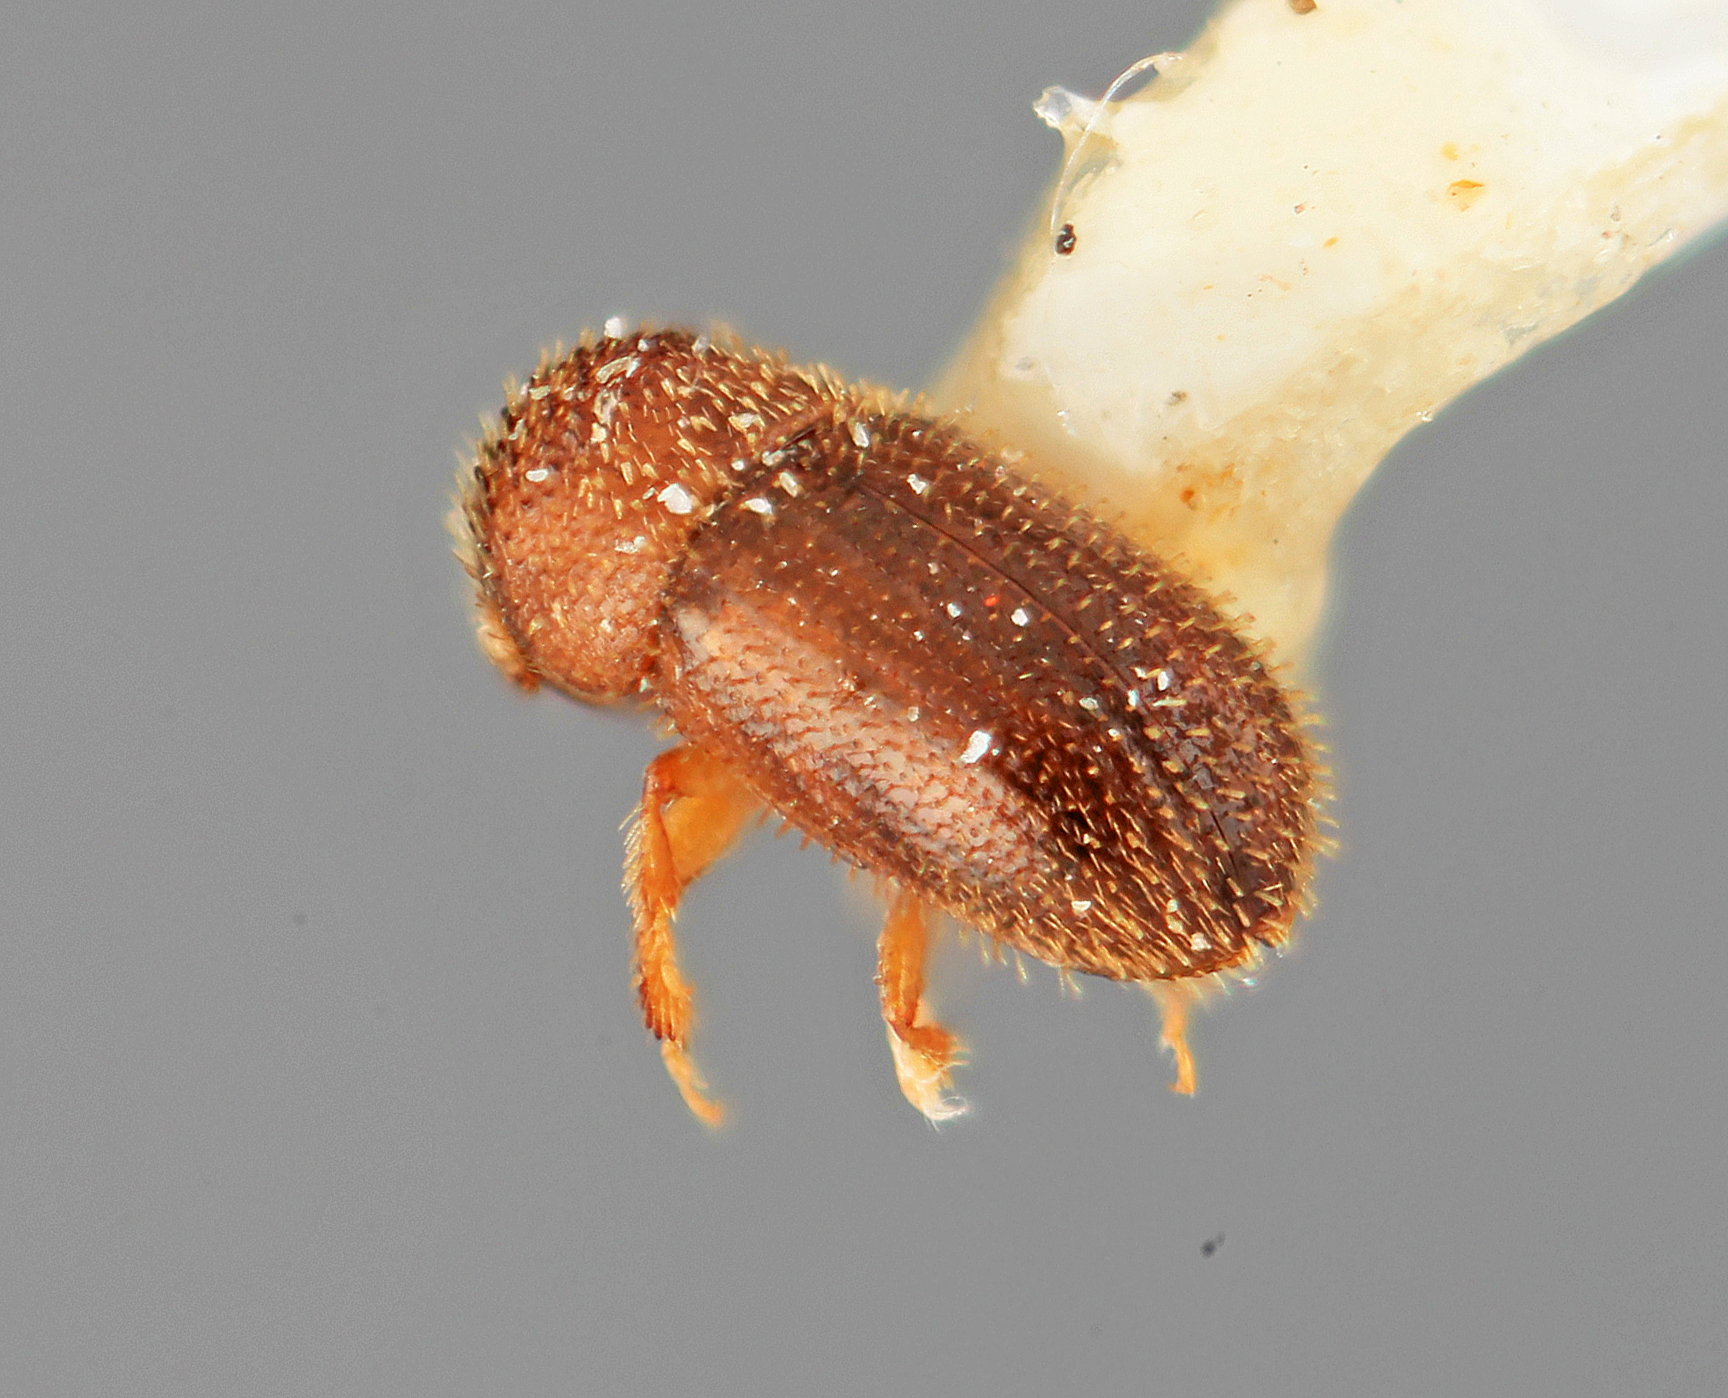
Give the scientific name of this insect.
Hypothenemus suspectus
